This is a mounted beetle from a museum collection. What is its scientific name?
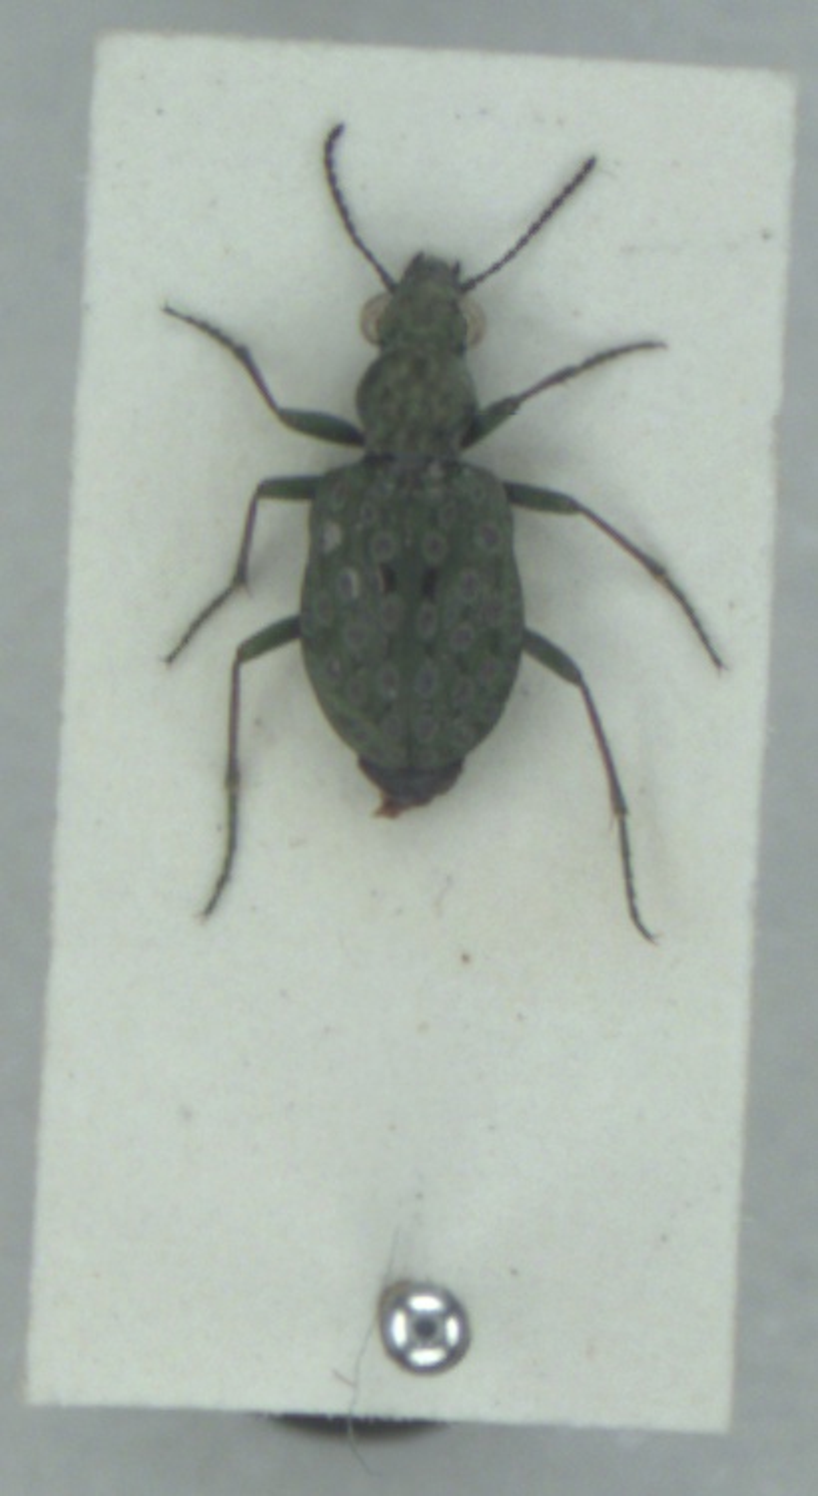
Elaphrus riparius
